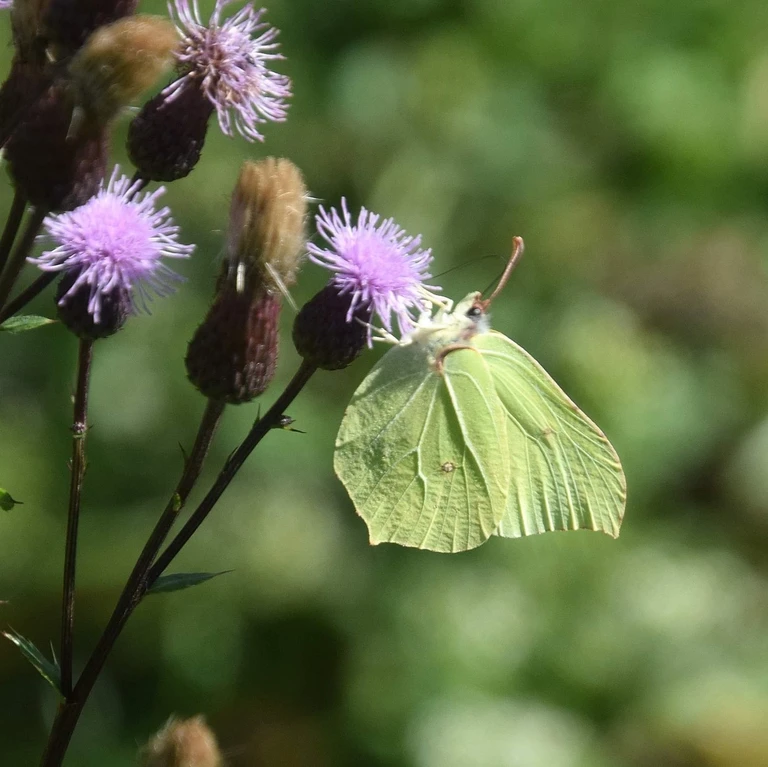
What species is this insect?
Gonepteryx rhamni
